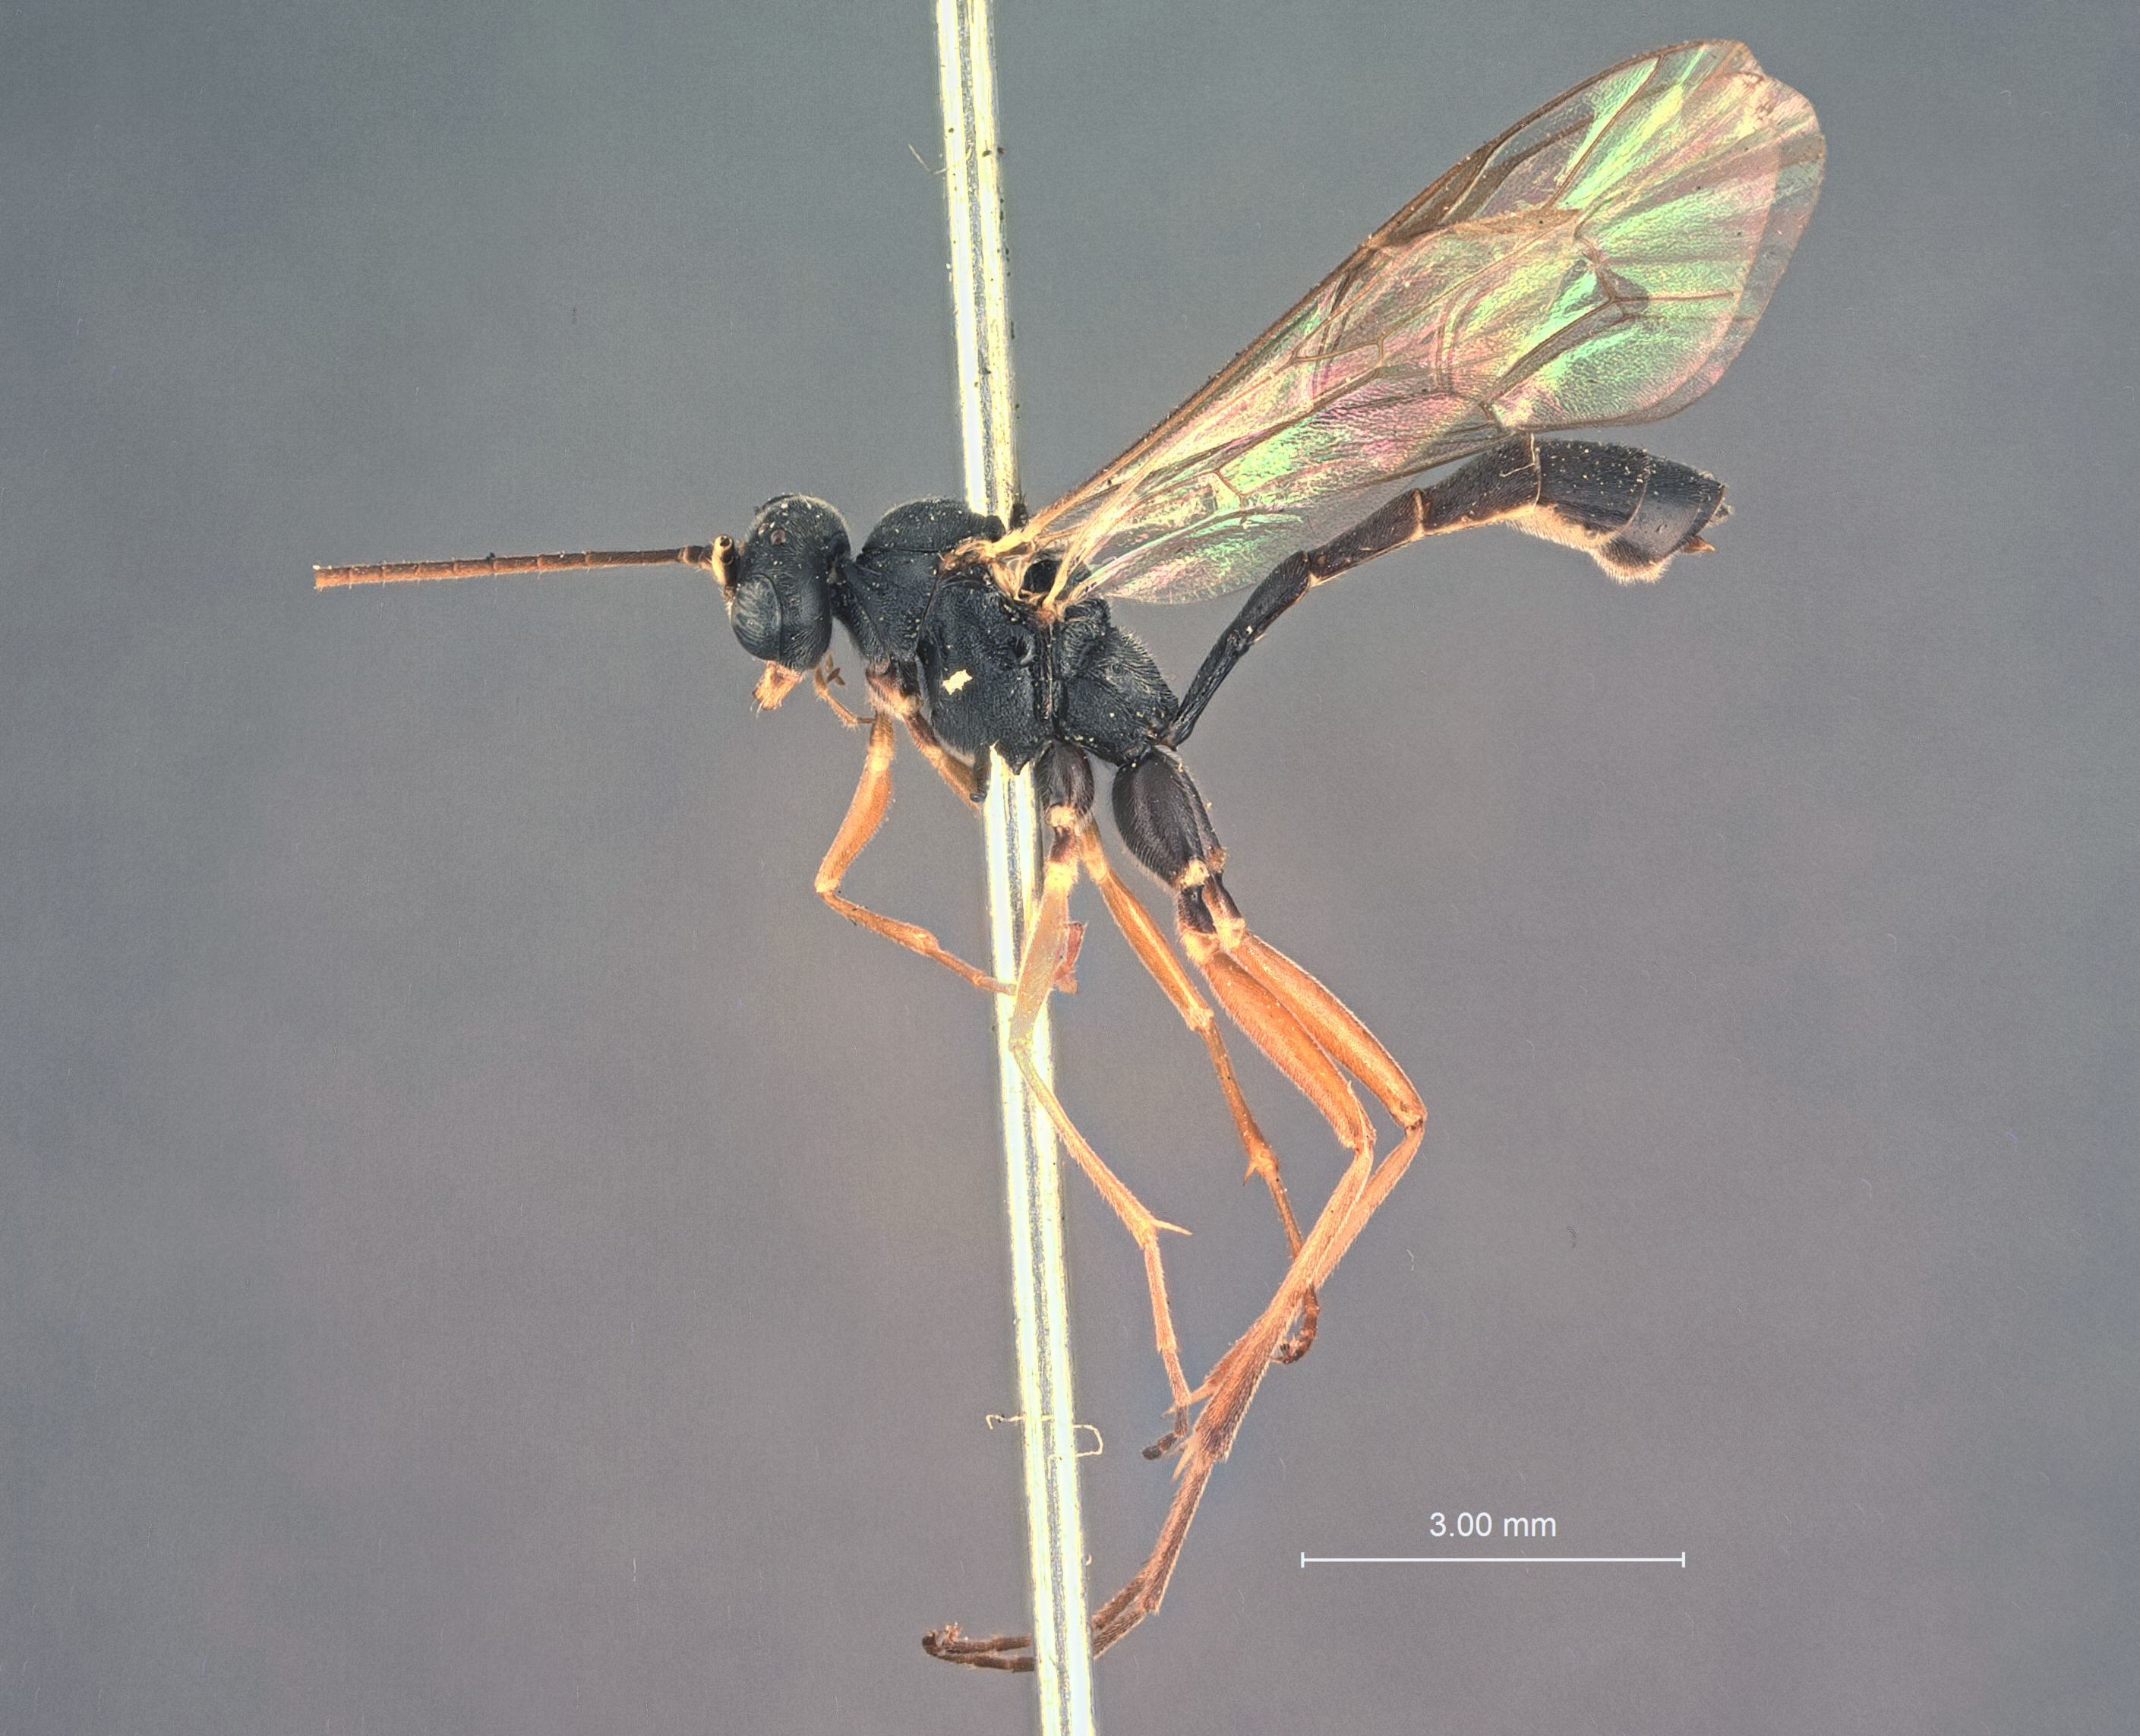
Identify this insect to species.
Mesoleptus unalaskae
